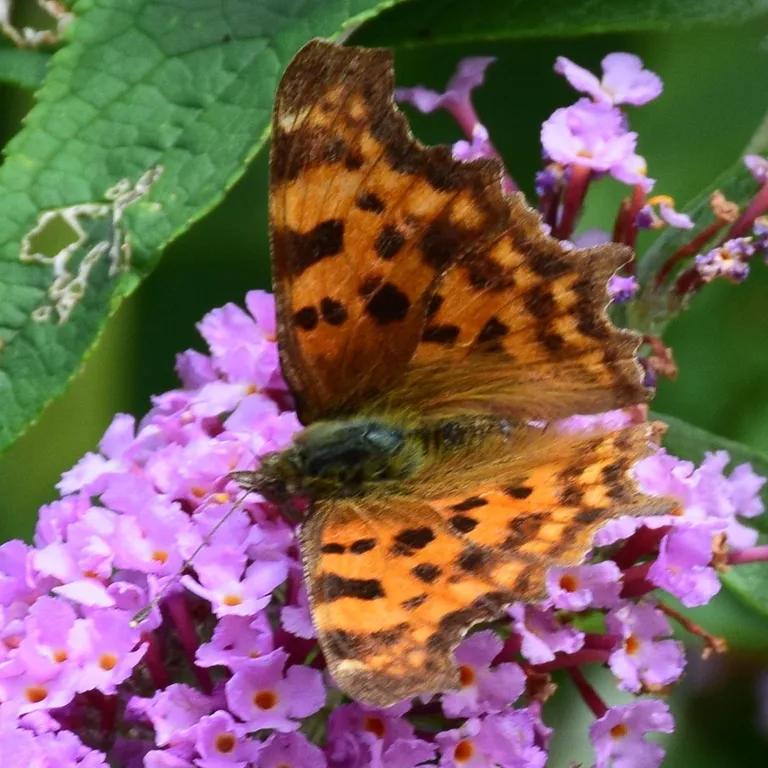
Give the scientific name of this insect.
Polygonia c-album
